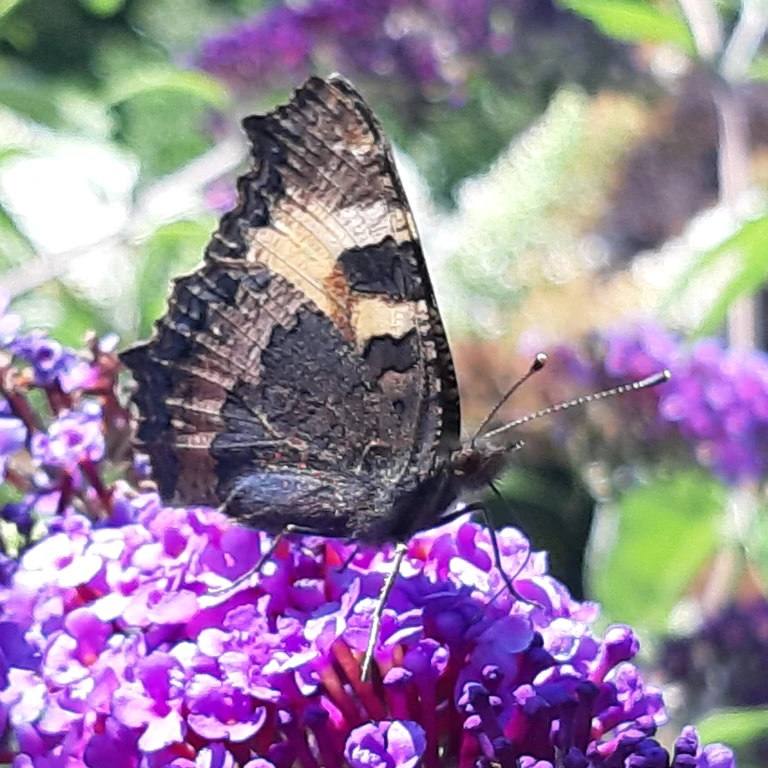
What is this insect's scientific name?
Aglais urticae
